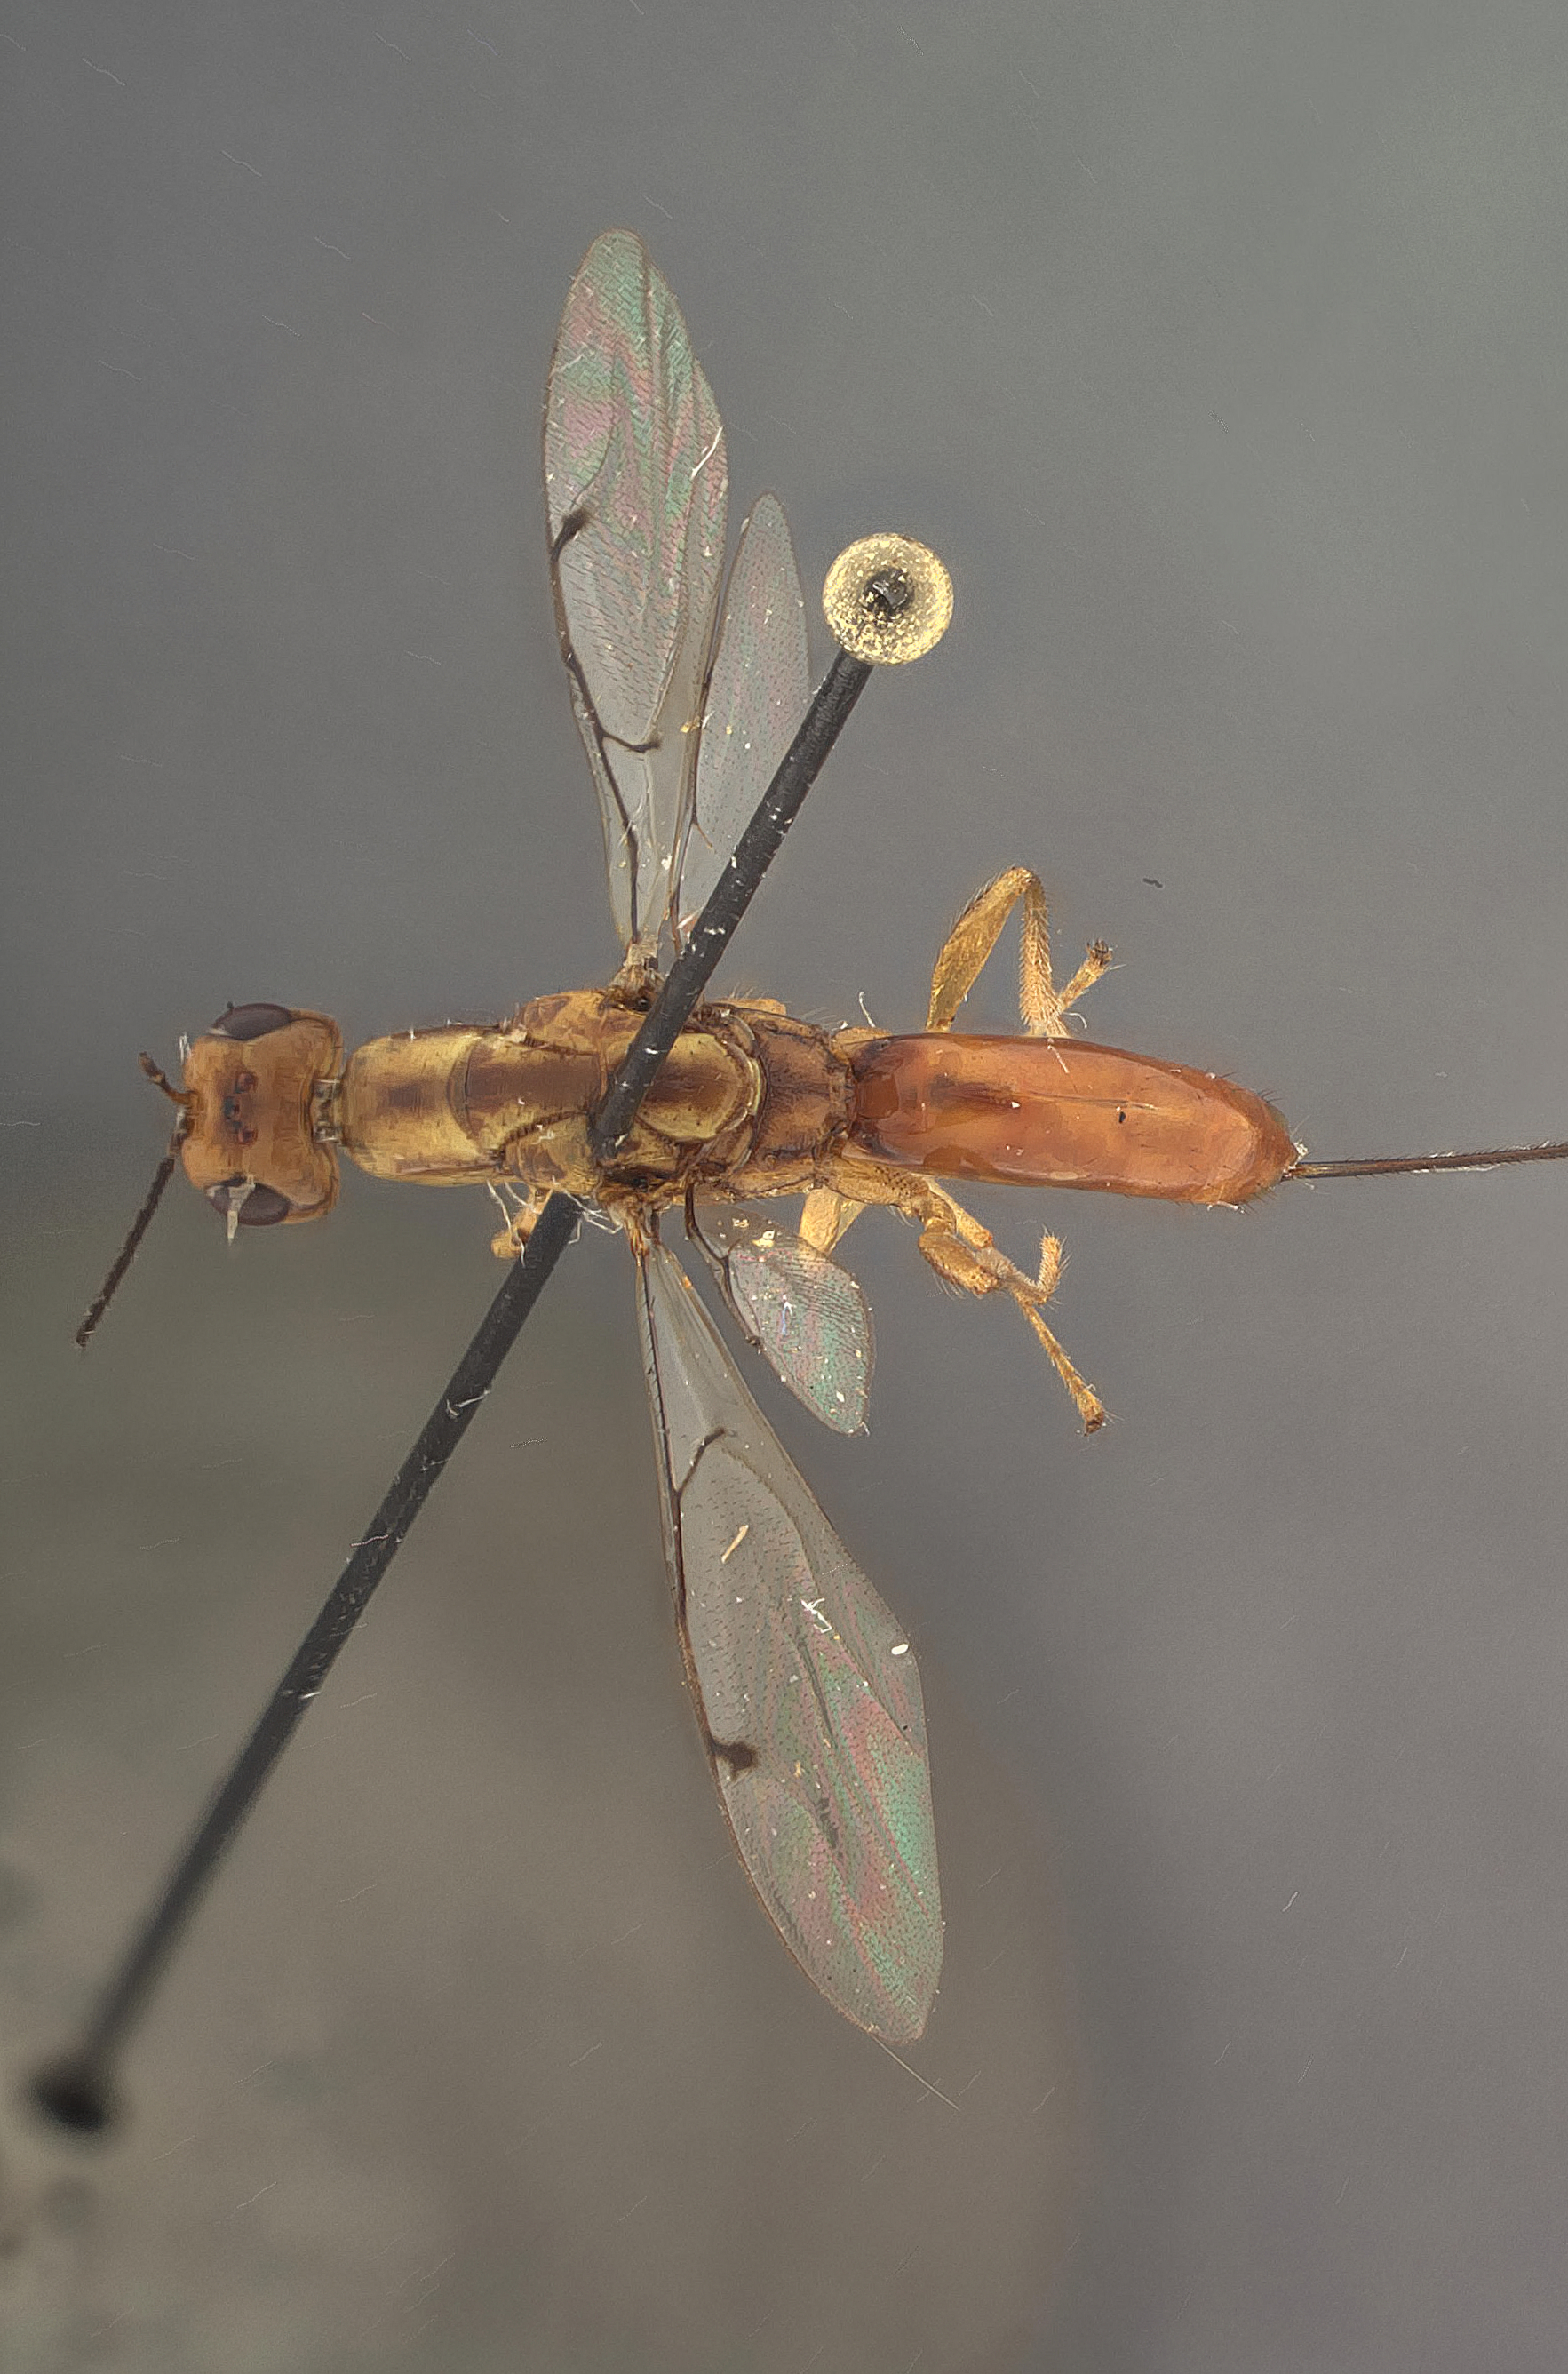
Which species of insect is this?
Bootania moorea
